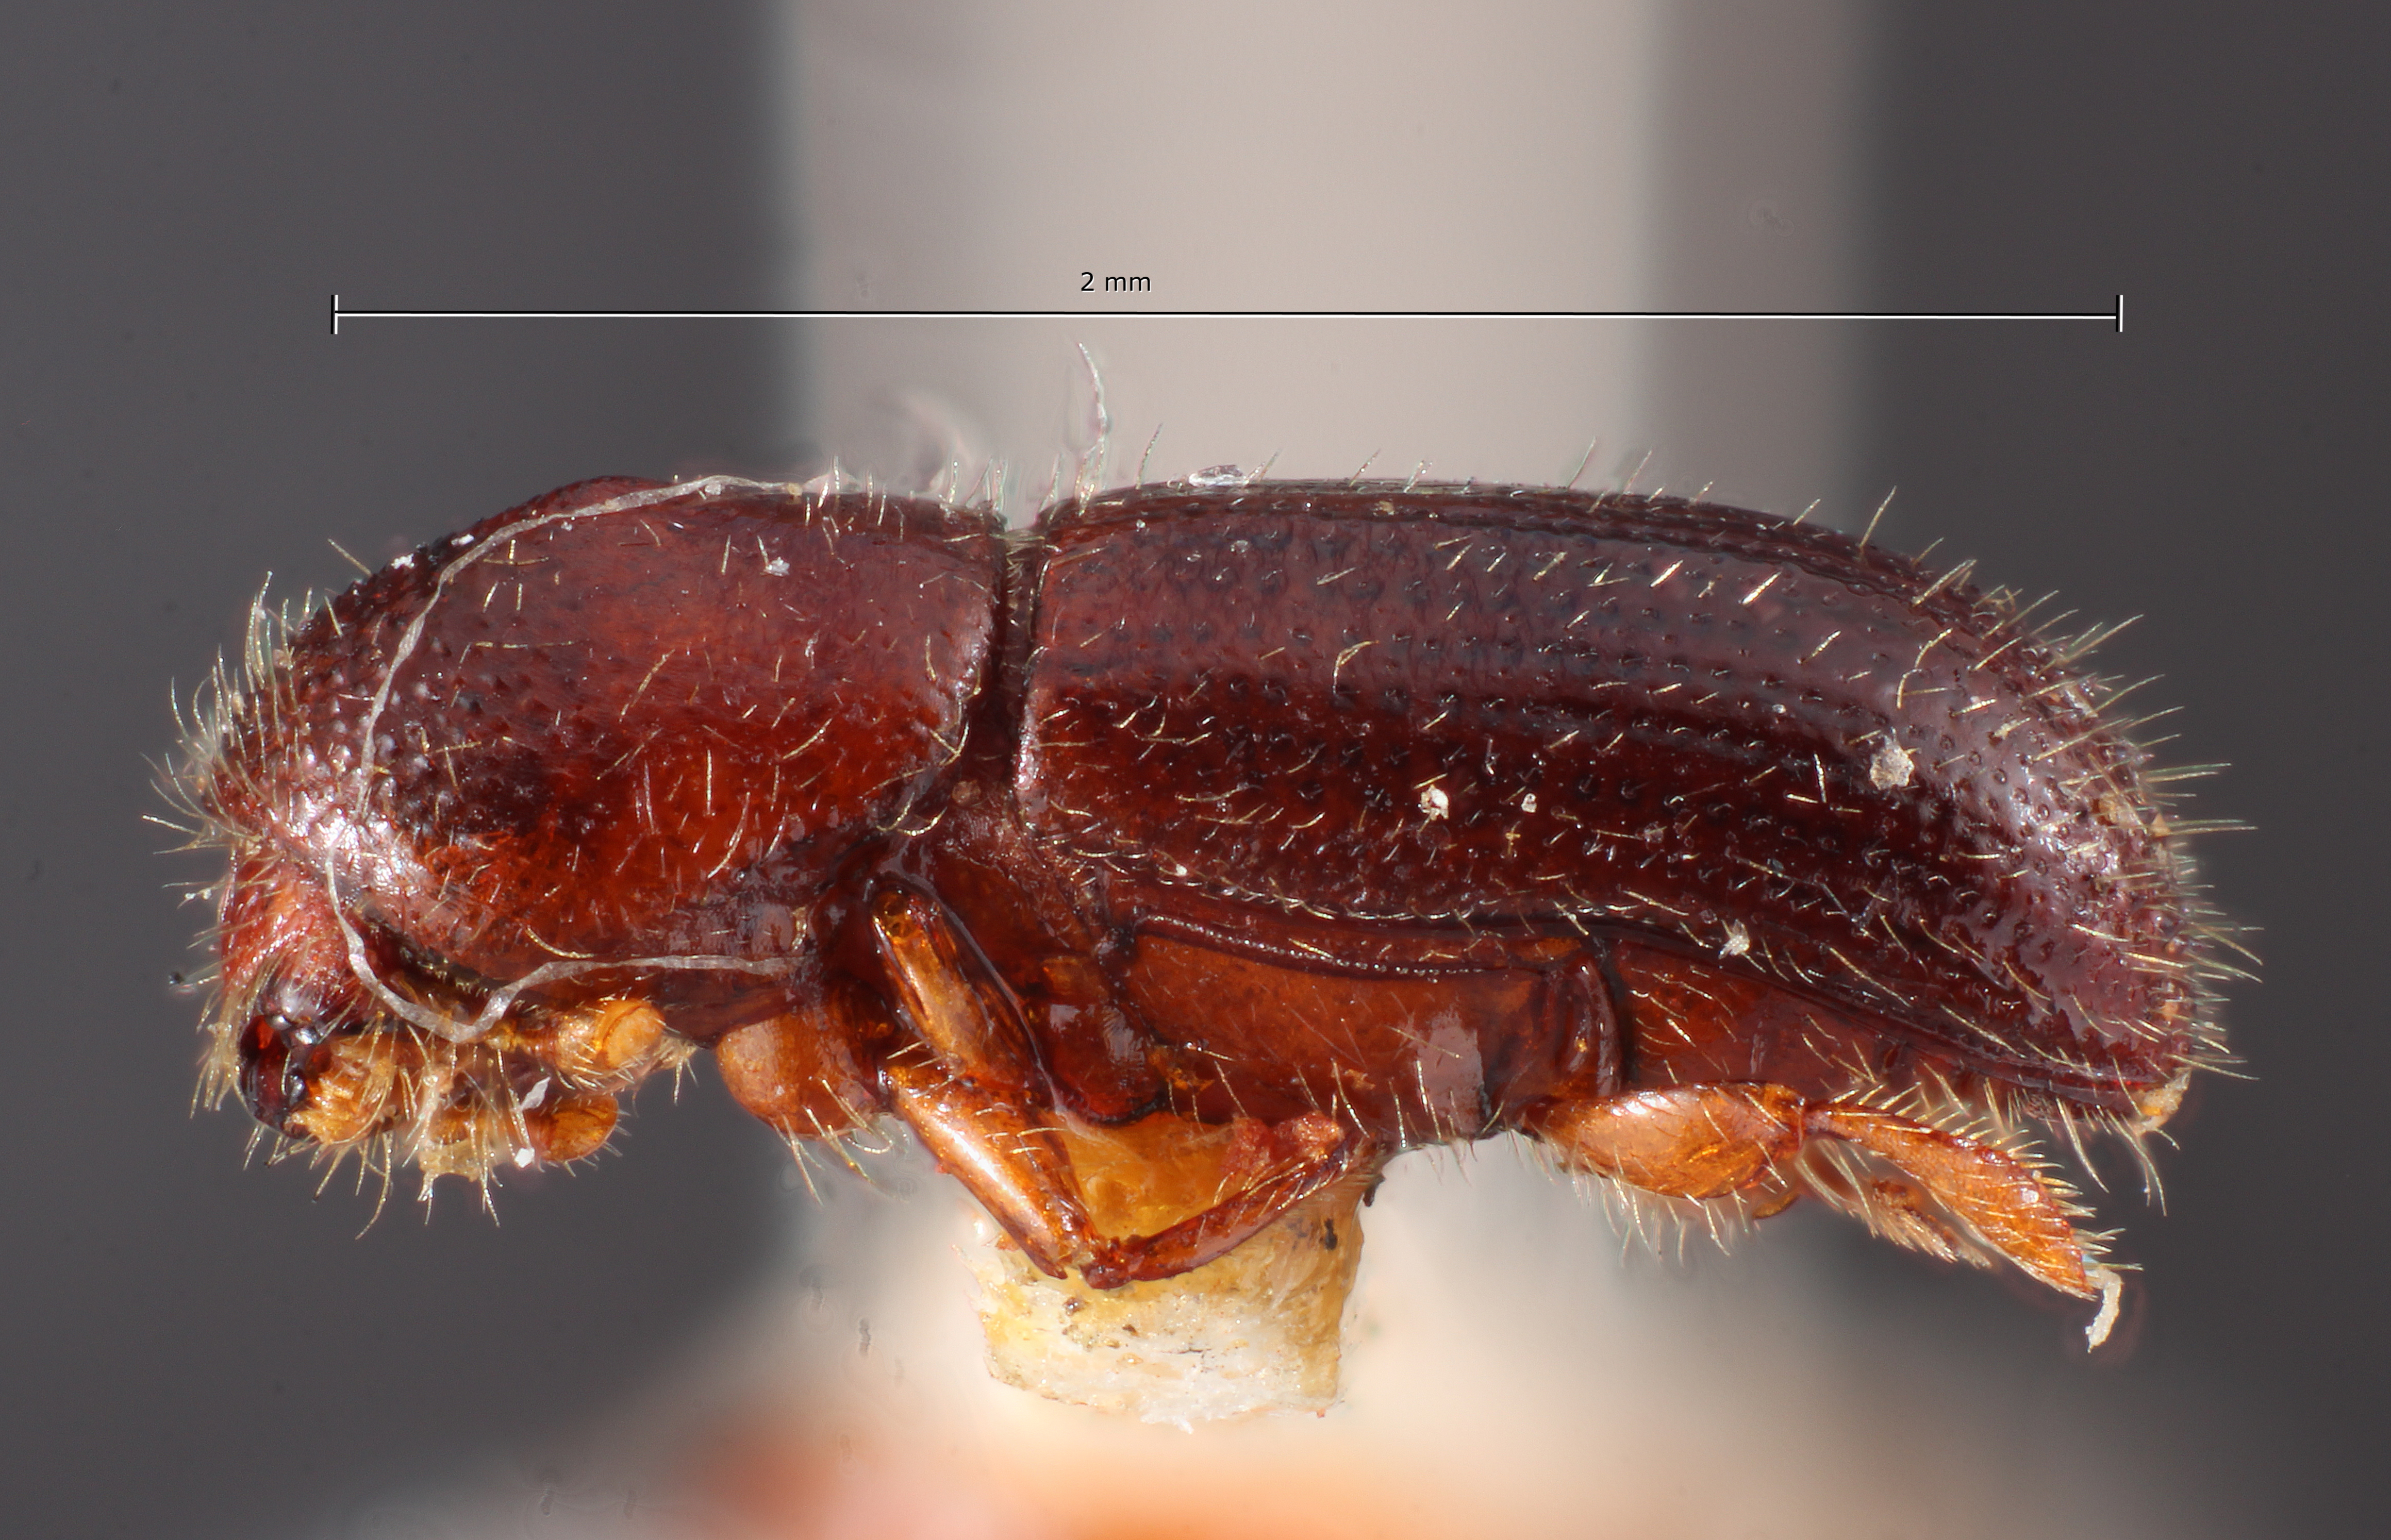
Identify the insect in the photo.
Xyleborus fitchi
